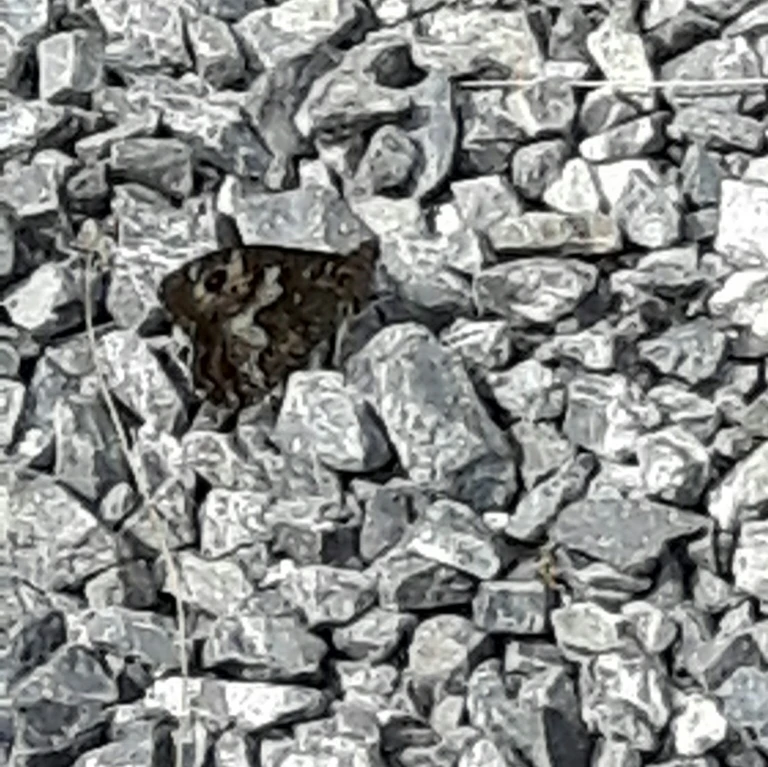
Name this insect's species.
Hipparchia semele
